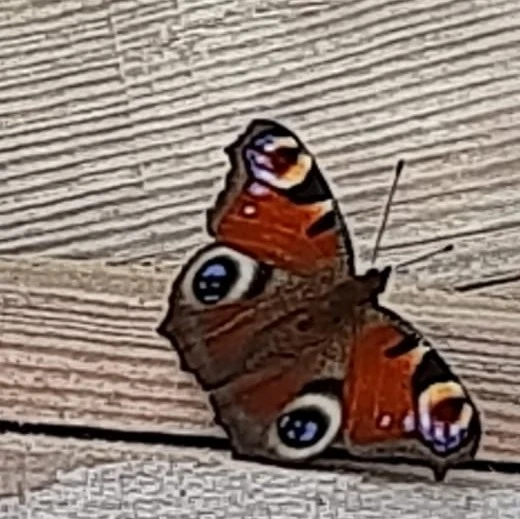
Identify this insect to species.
Aglais io
